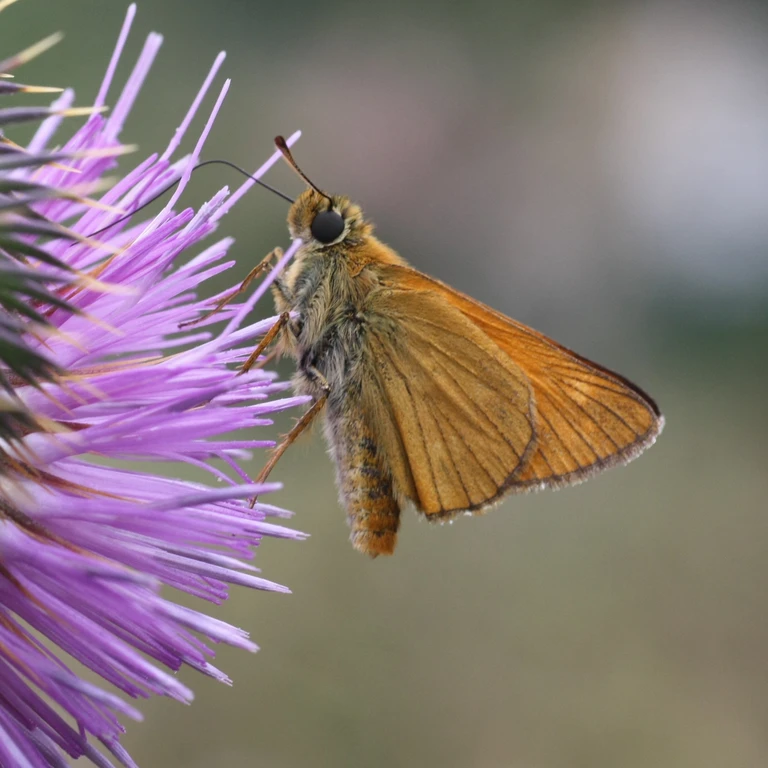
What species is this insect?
Ochlodes sylvanus (also Ochlodes venata)
